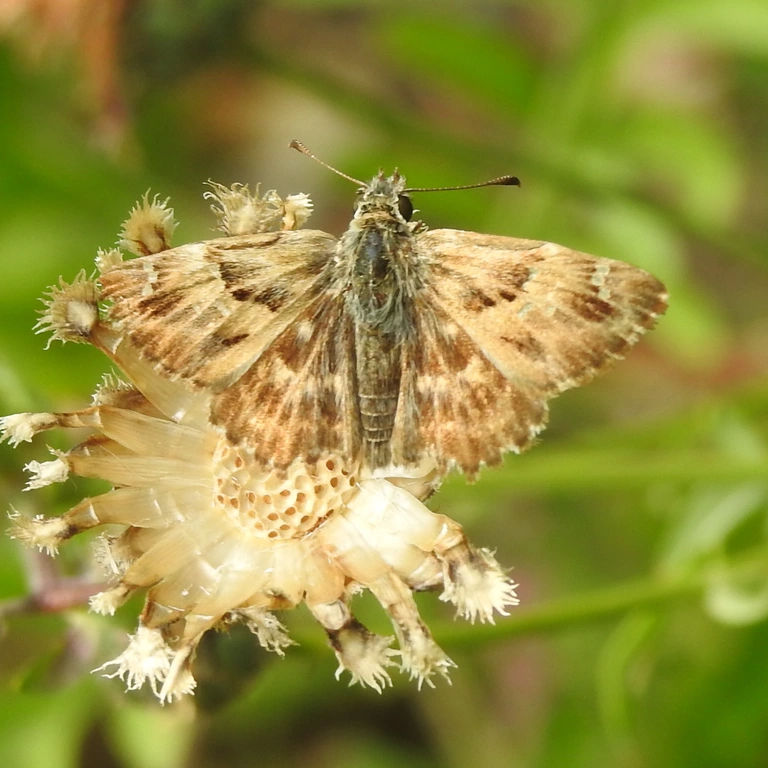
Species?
Carcharodus alceae
